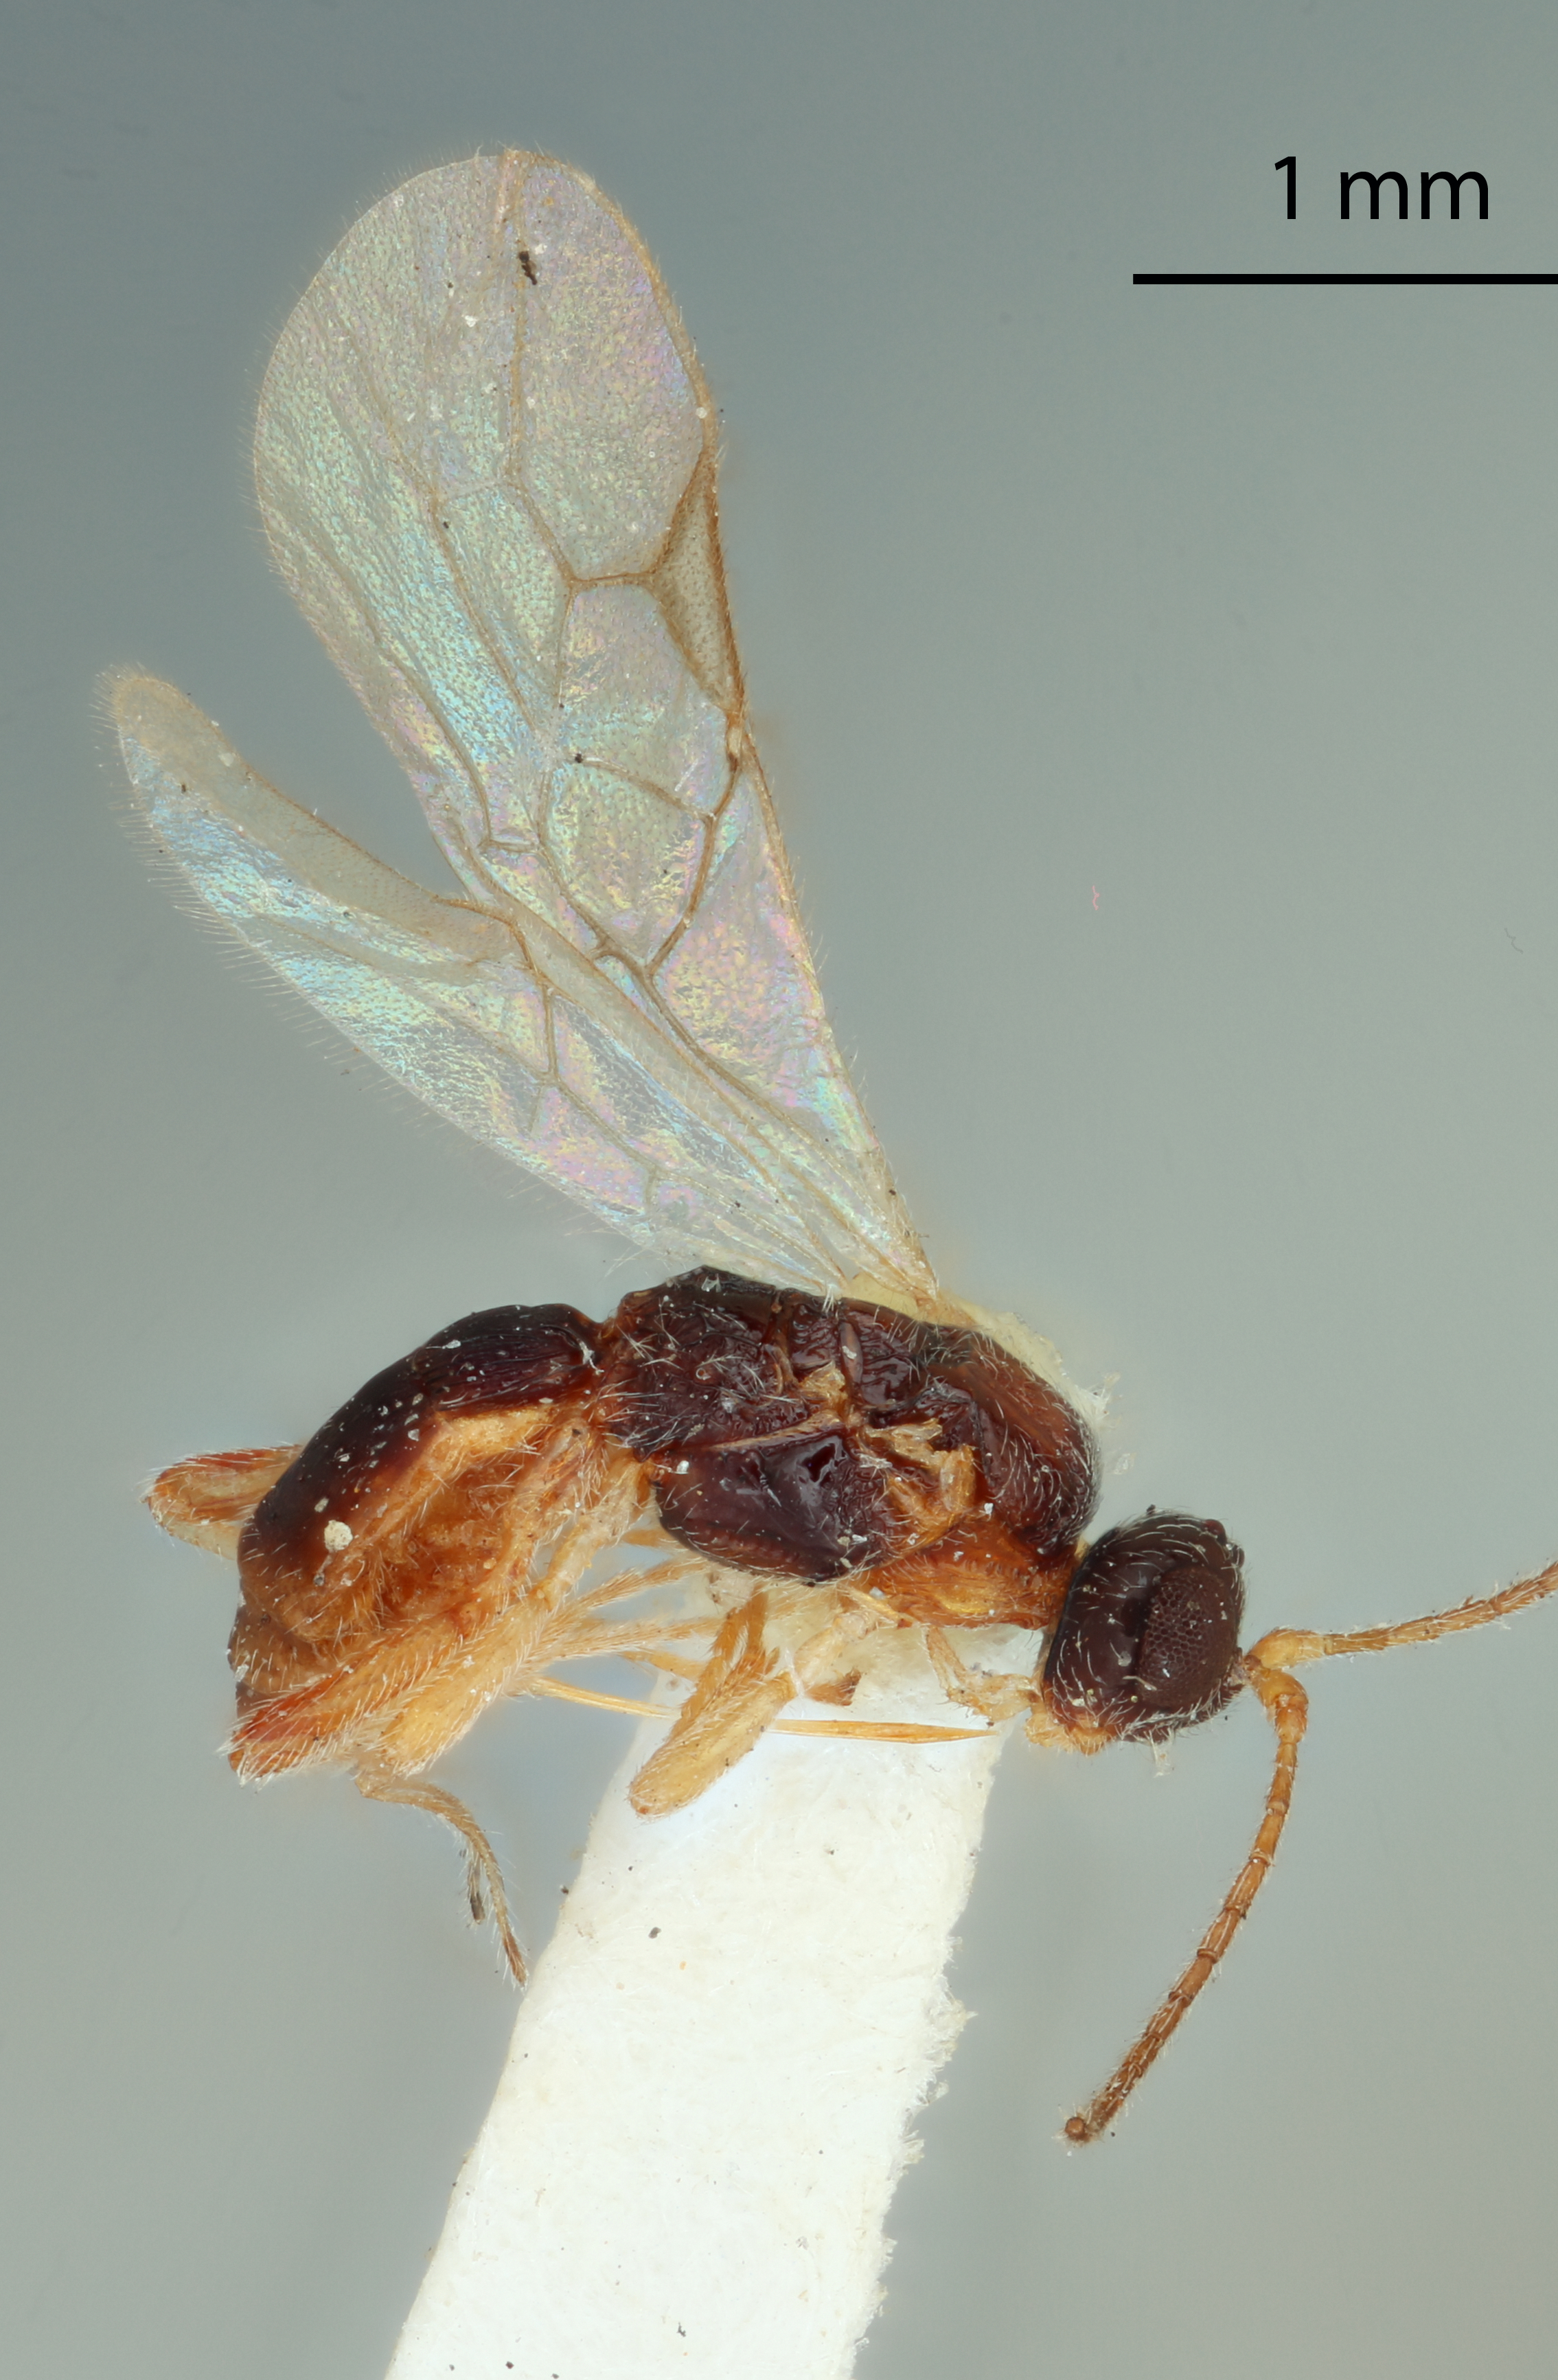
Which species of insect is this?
Oncophanes californicus
